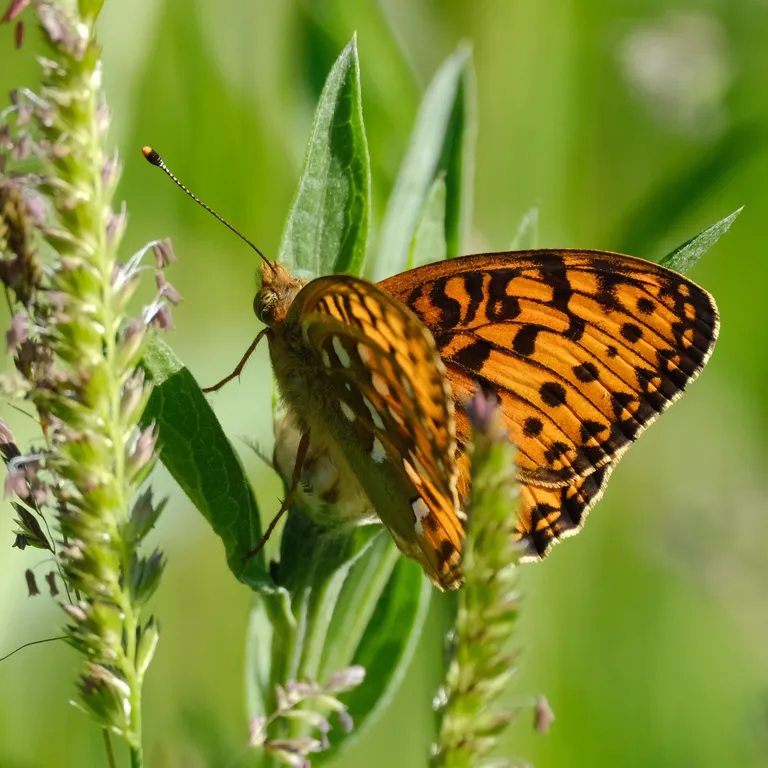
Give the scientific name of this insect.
Speyeria aglaja
